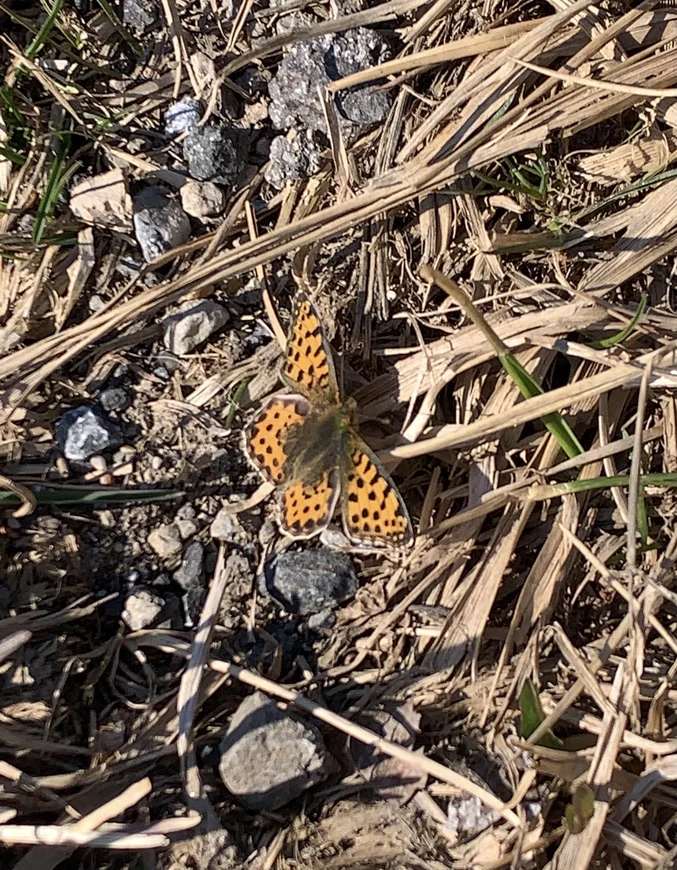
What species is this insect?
Issoria lathonia
